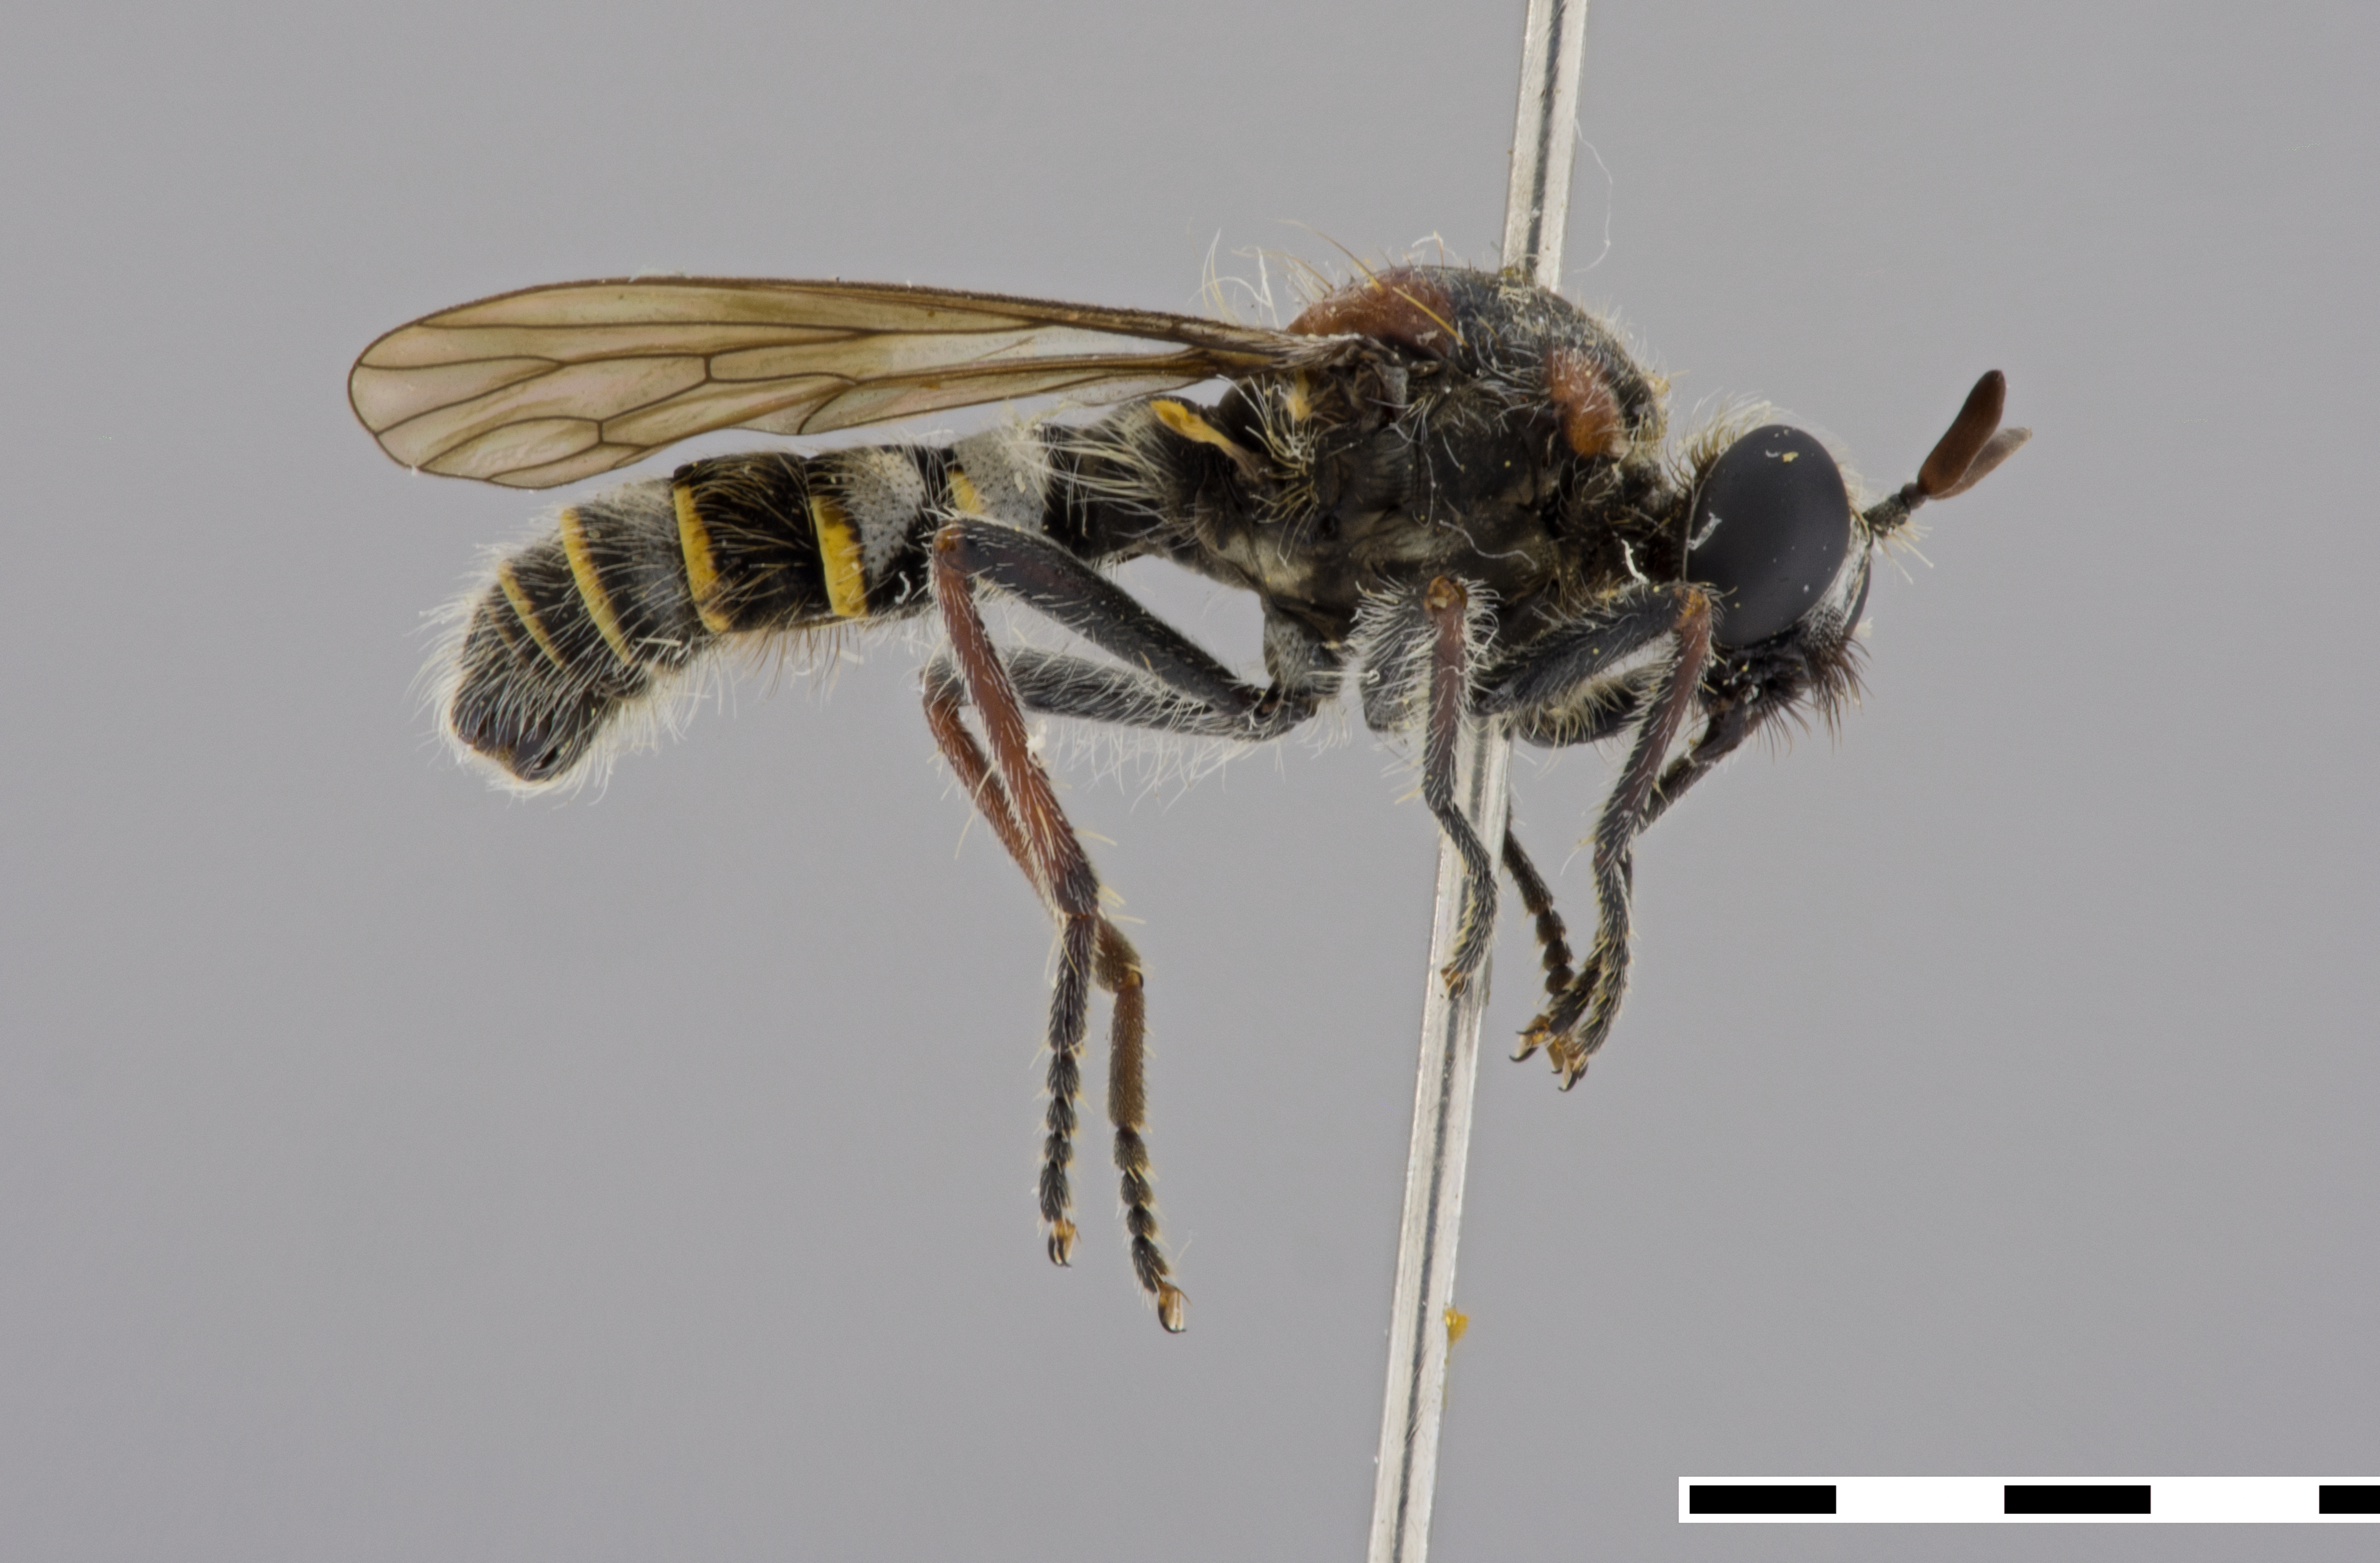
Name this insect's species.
Ancylorhynchus unifasciatus
